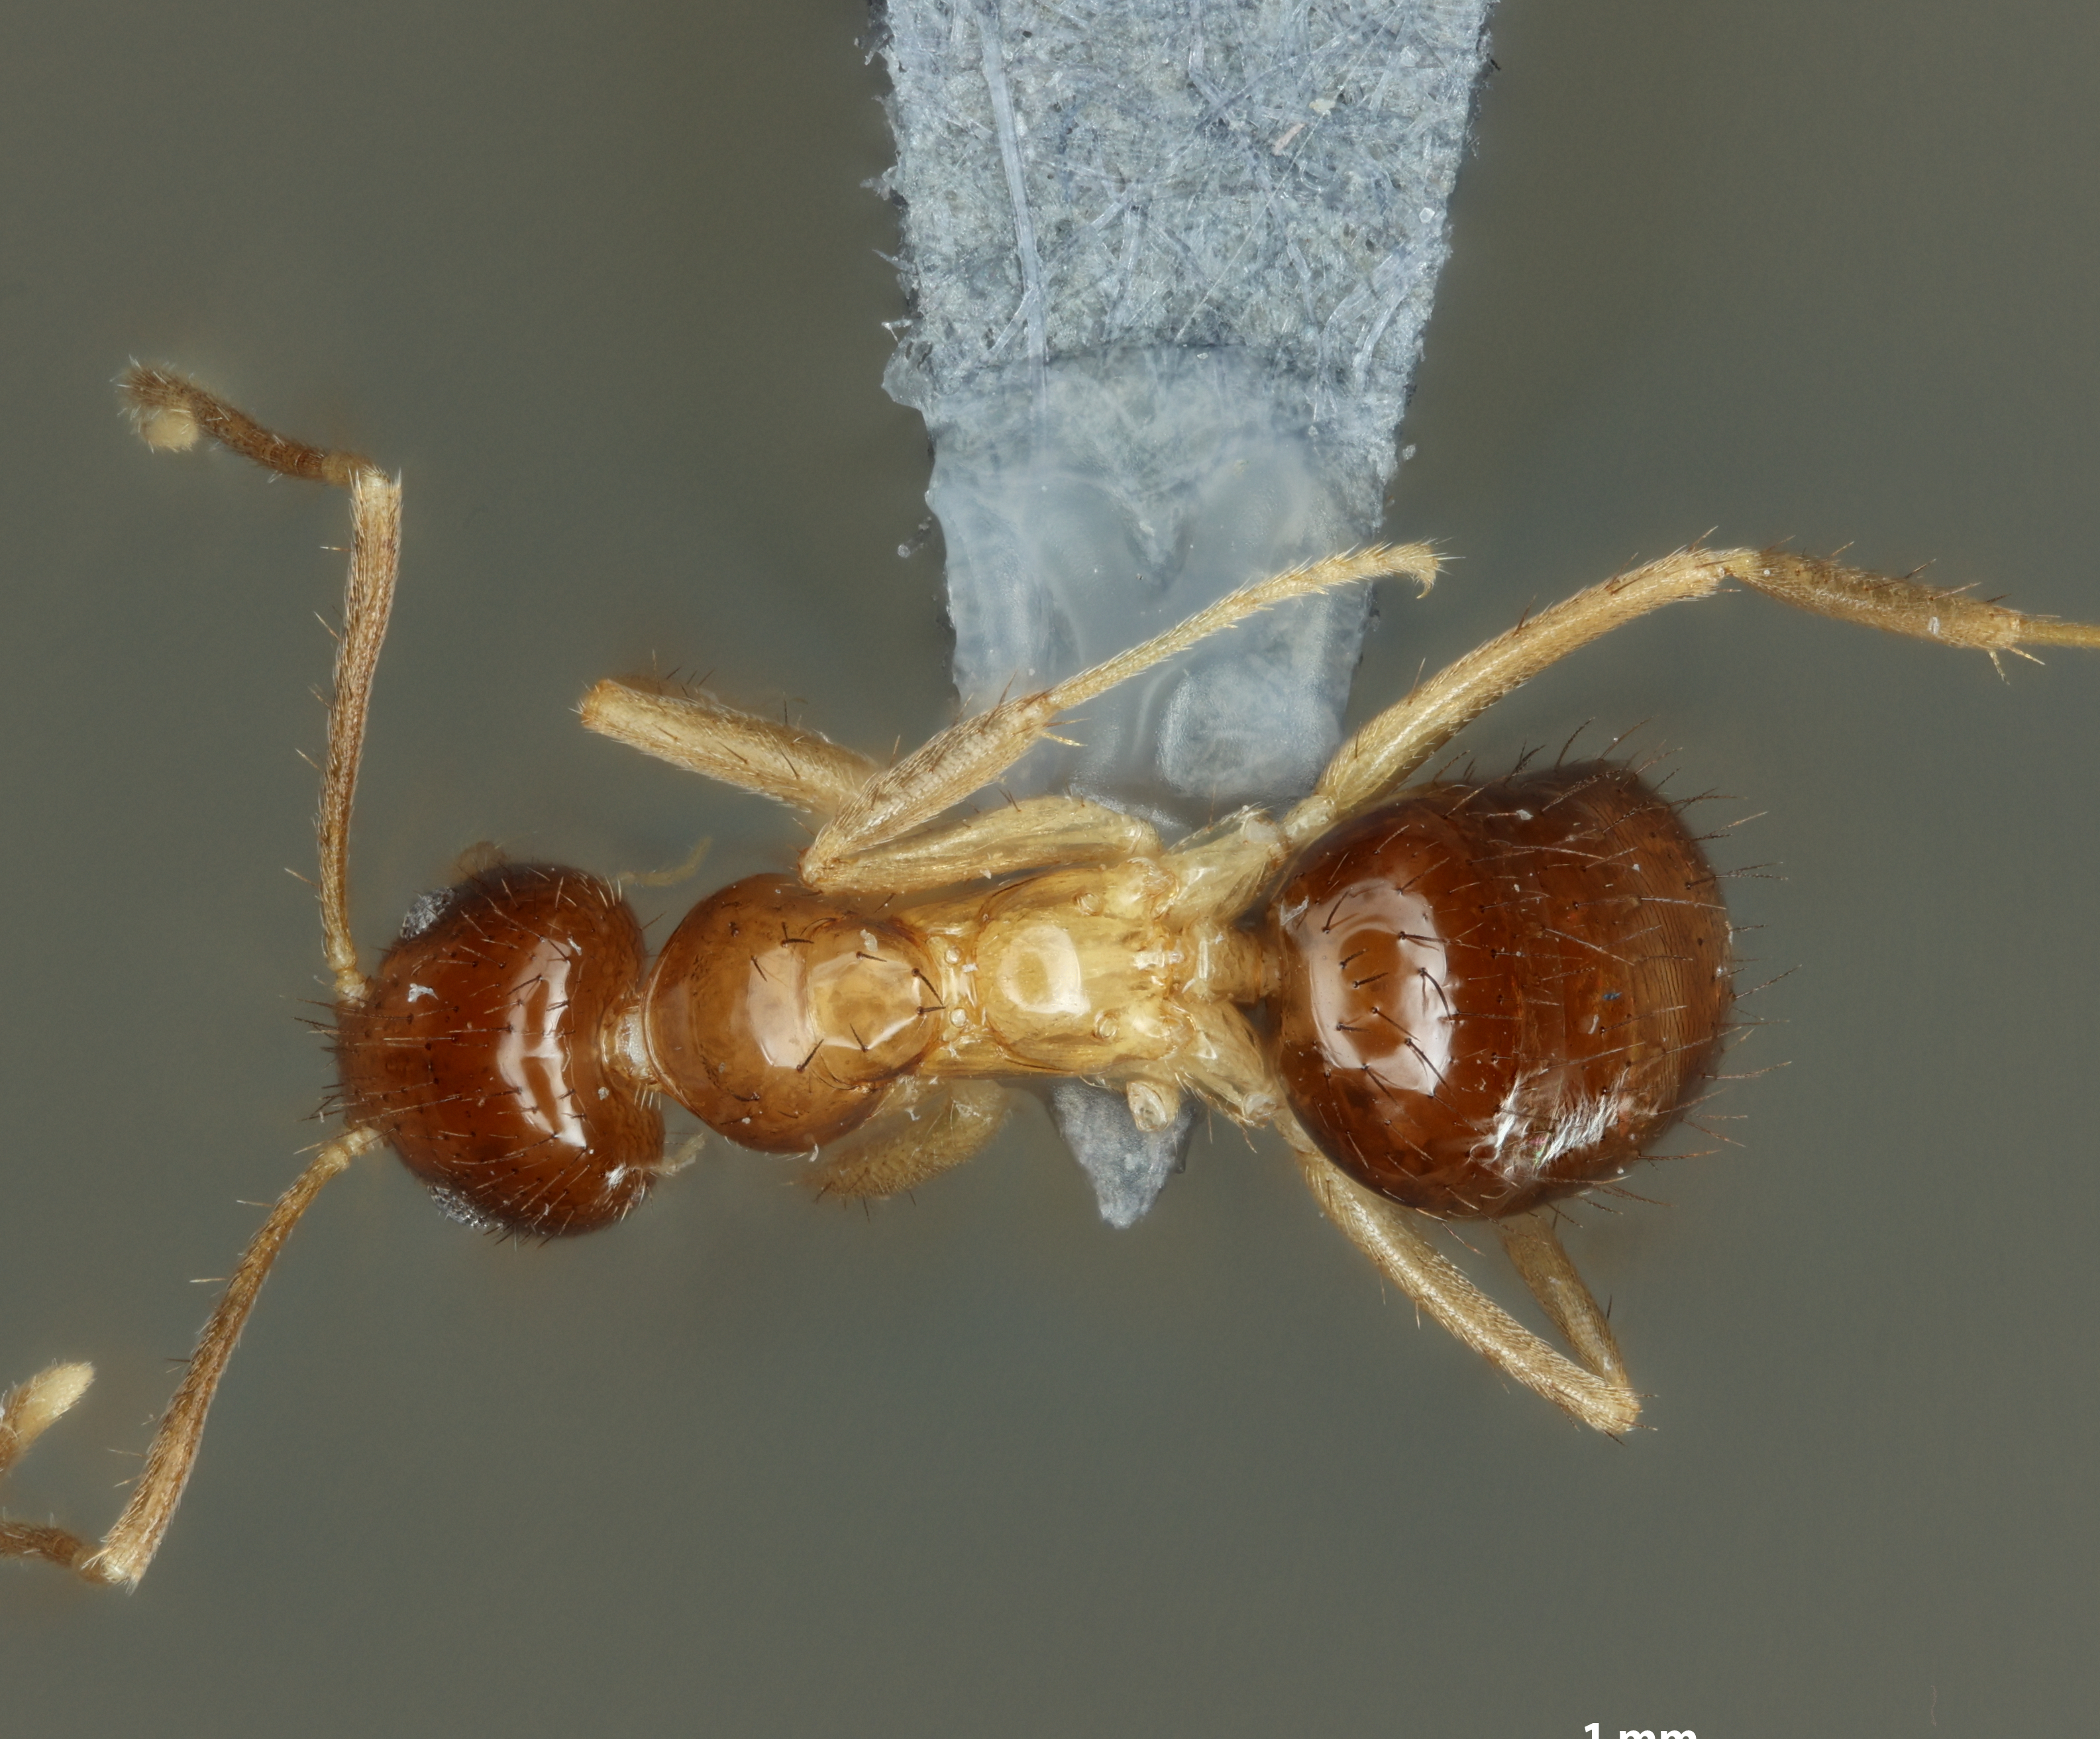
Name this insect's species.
Nylanderia semitincta
